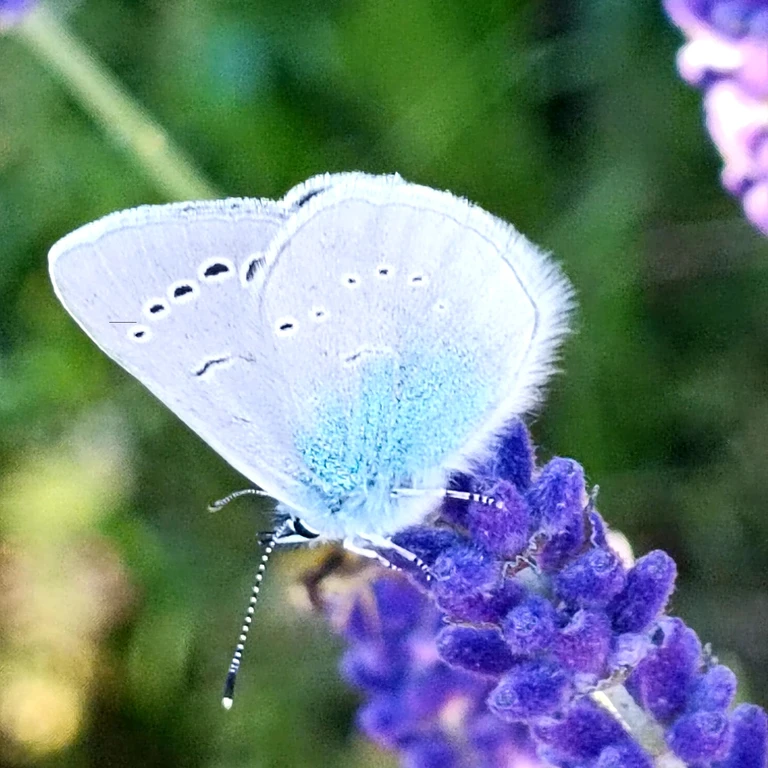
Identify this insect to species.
Glaucopsyche alexis
